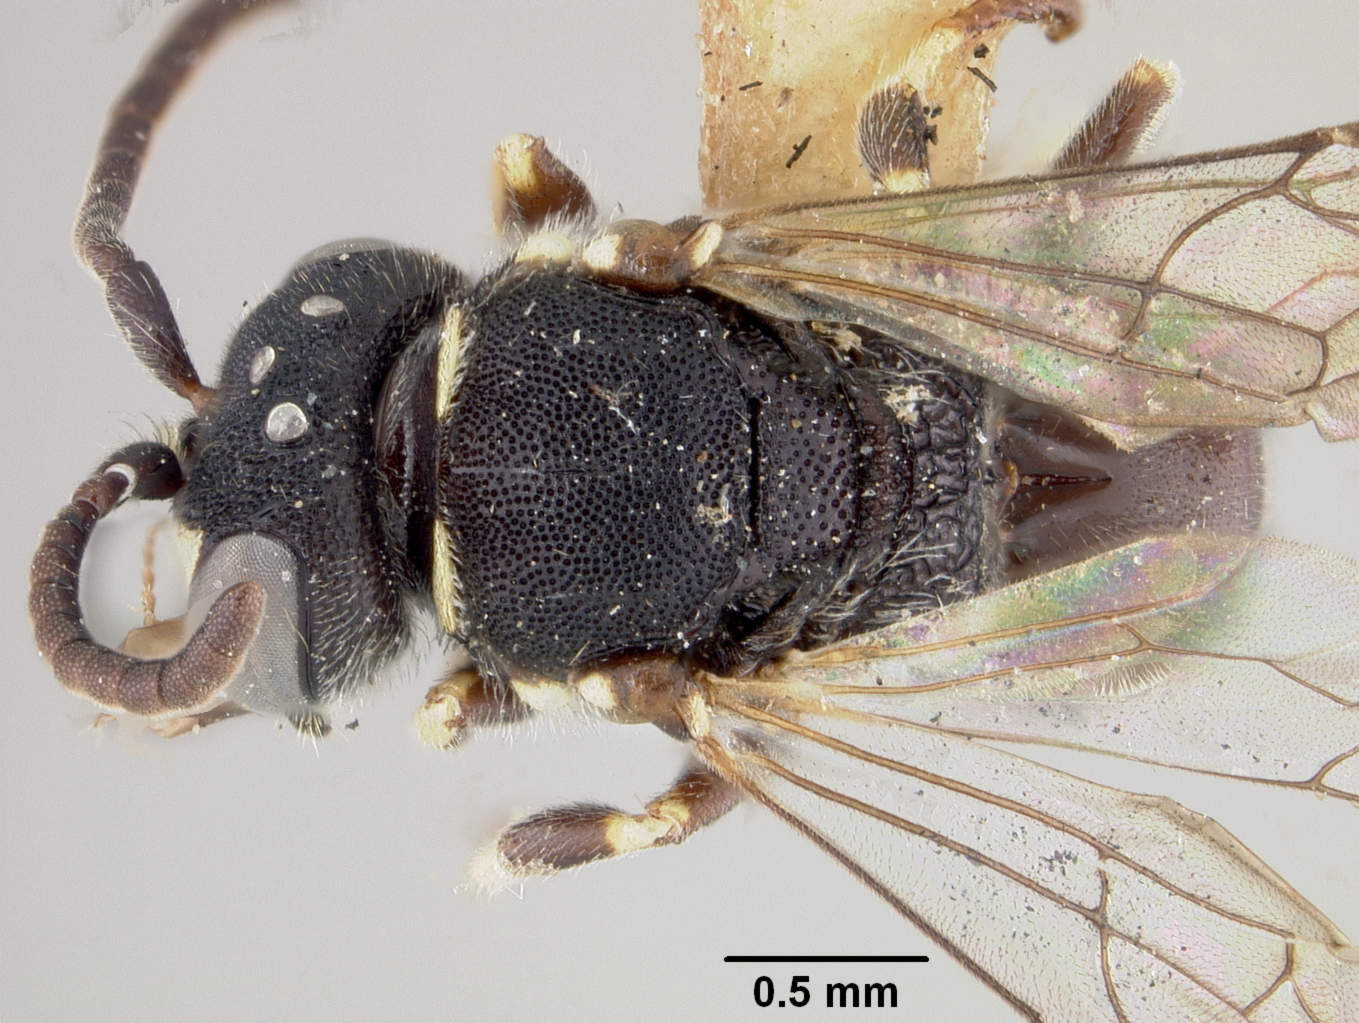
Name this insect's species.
Prosopis divergens
